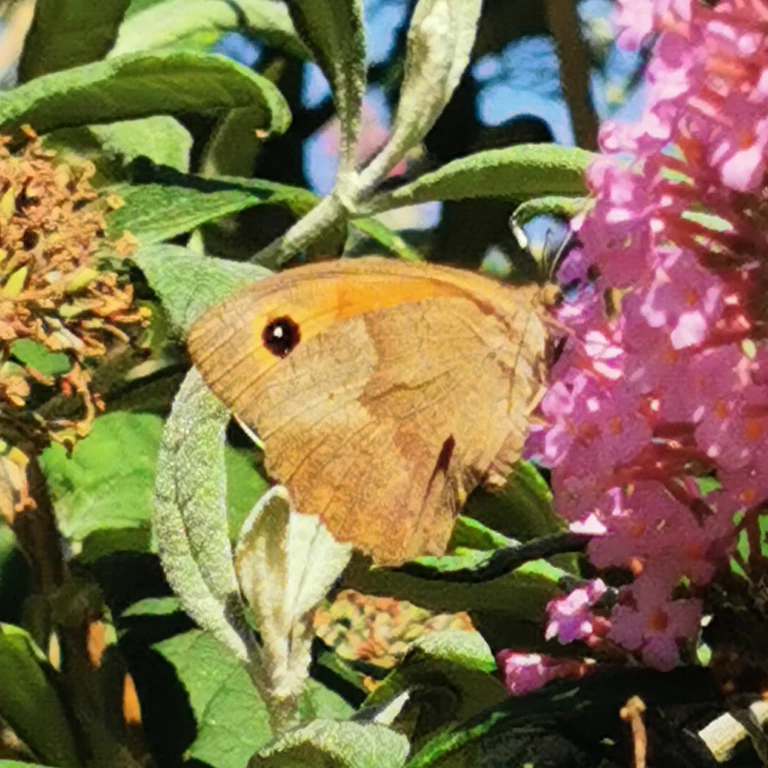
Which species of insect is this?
Maniola jurtina
